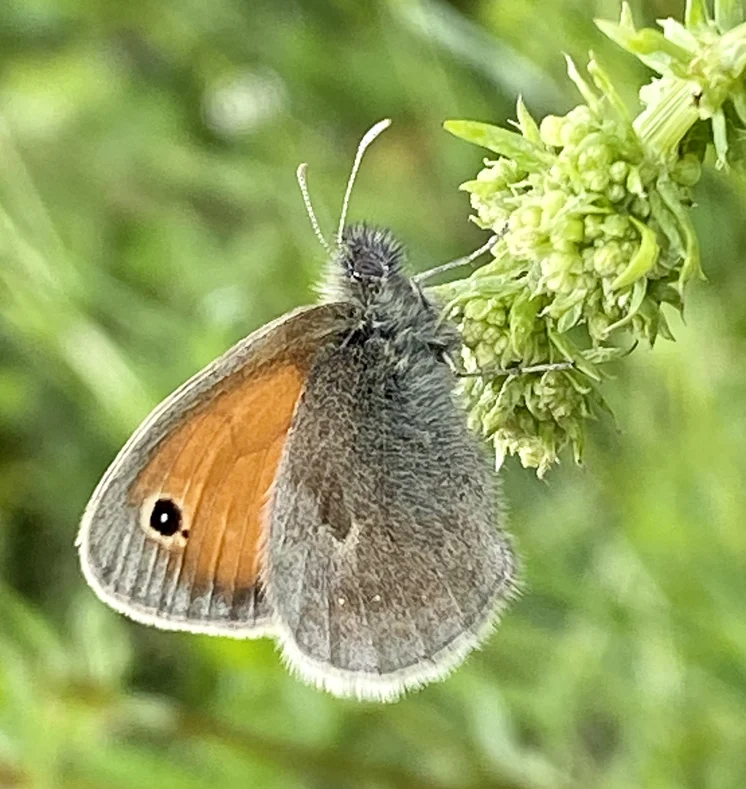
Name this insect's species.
Coenonympha pamphilus
